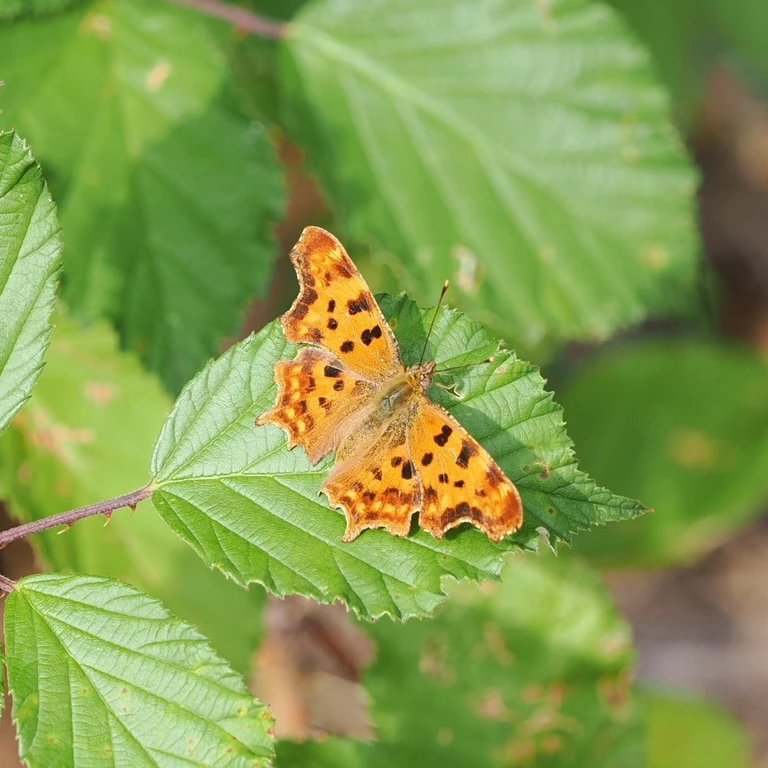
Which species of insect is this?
Polygonia c-album
